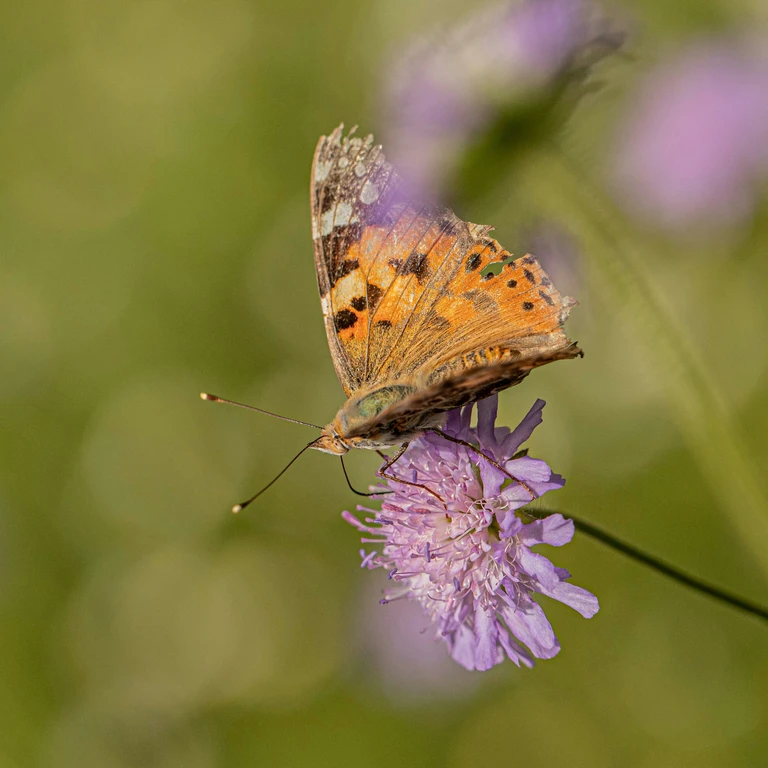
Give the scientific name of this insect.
Vanessa cardui
